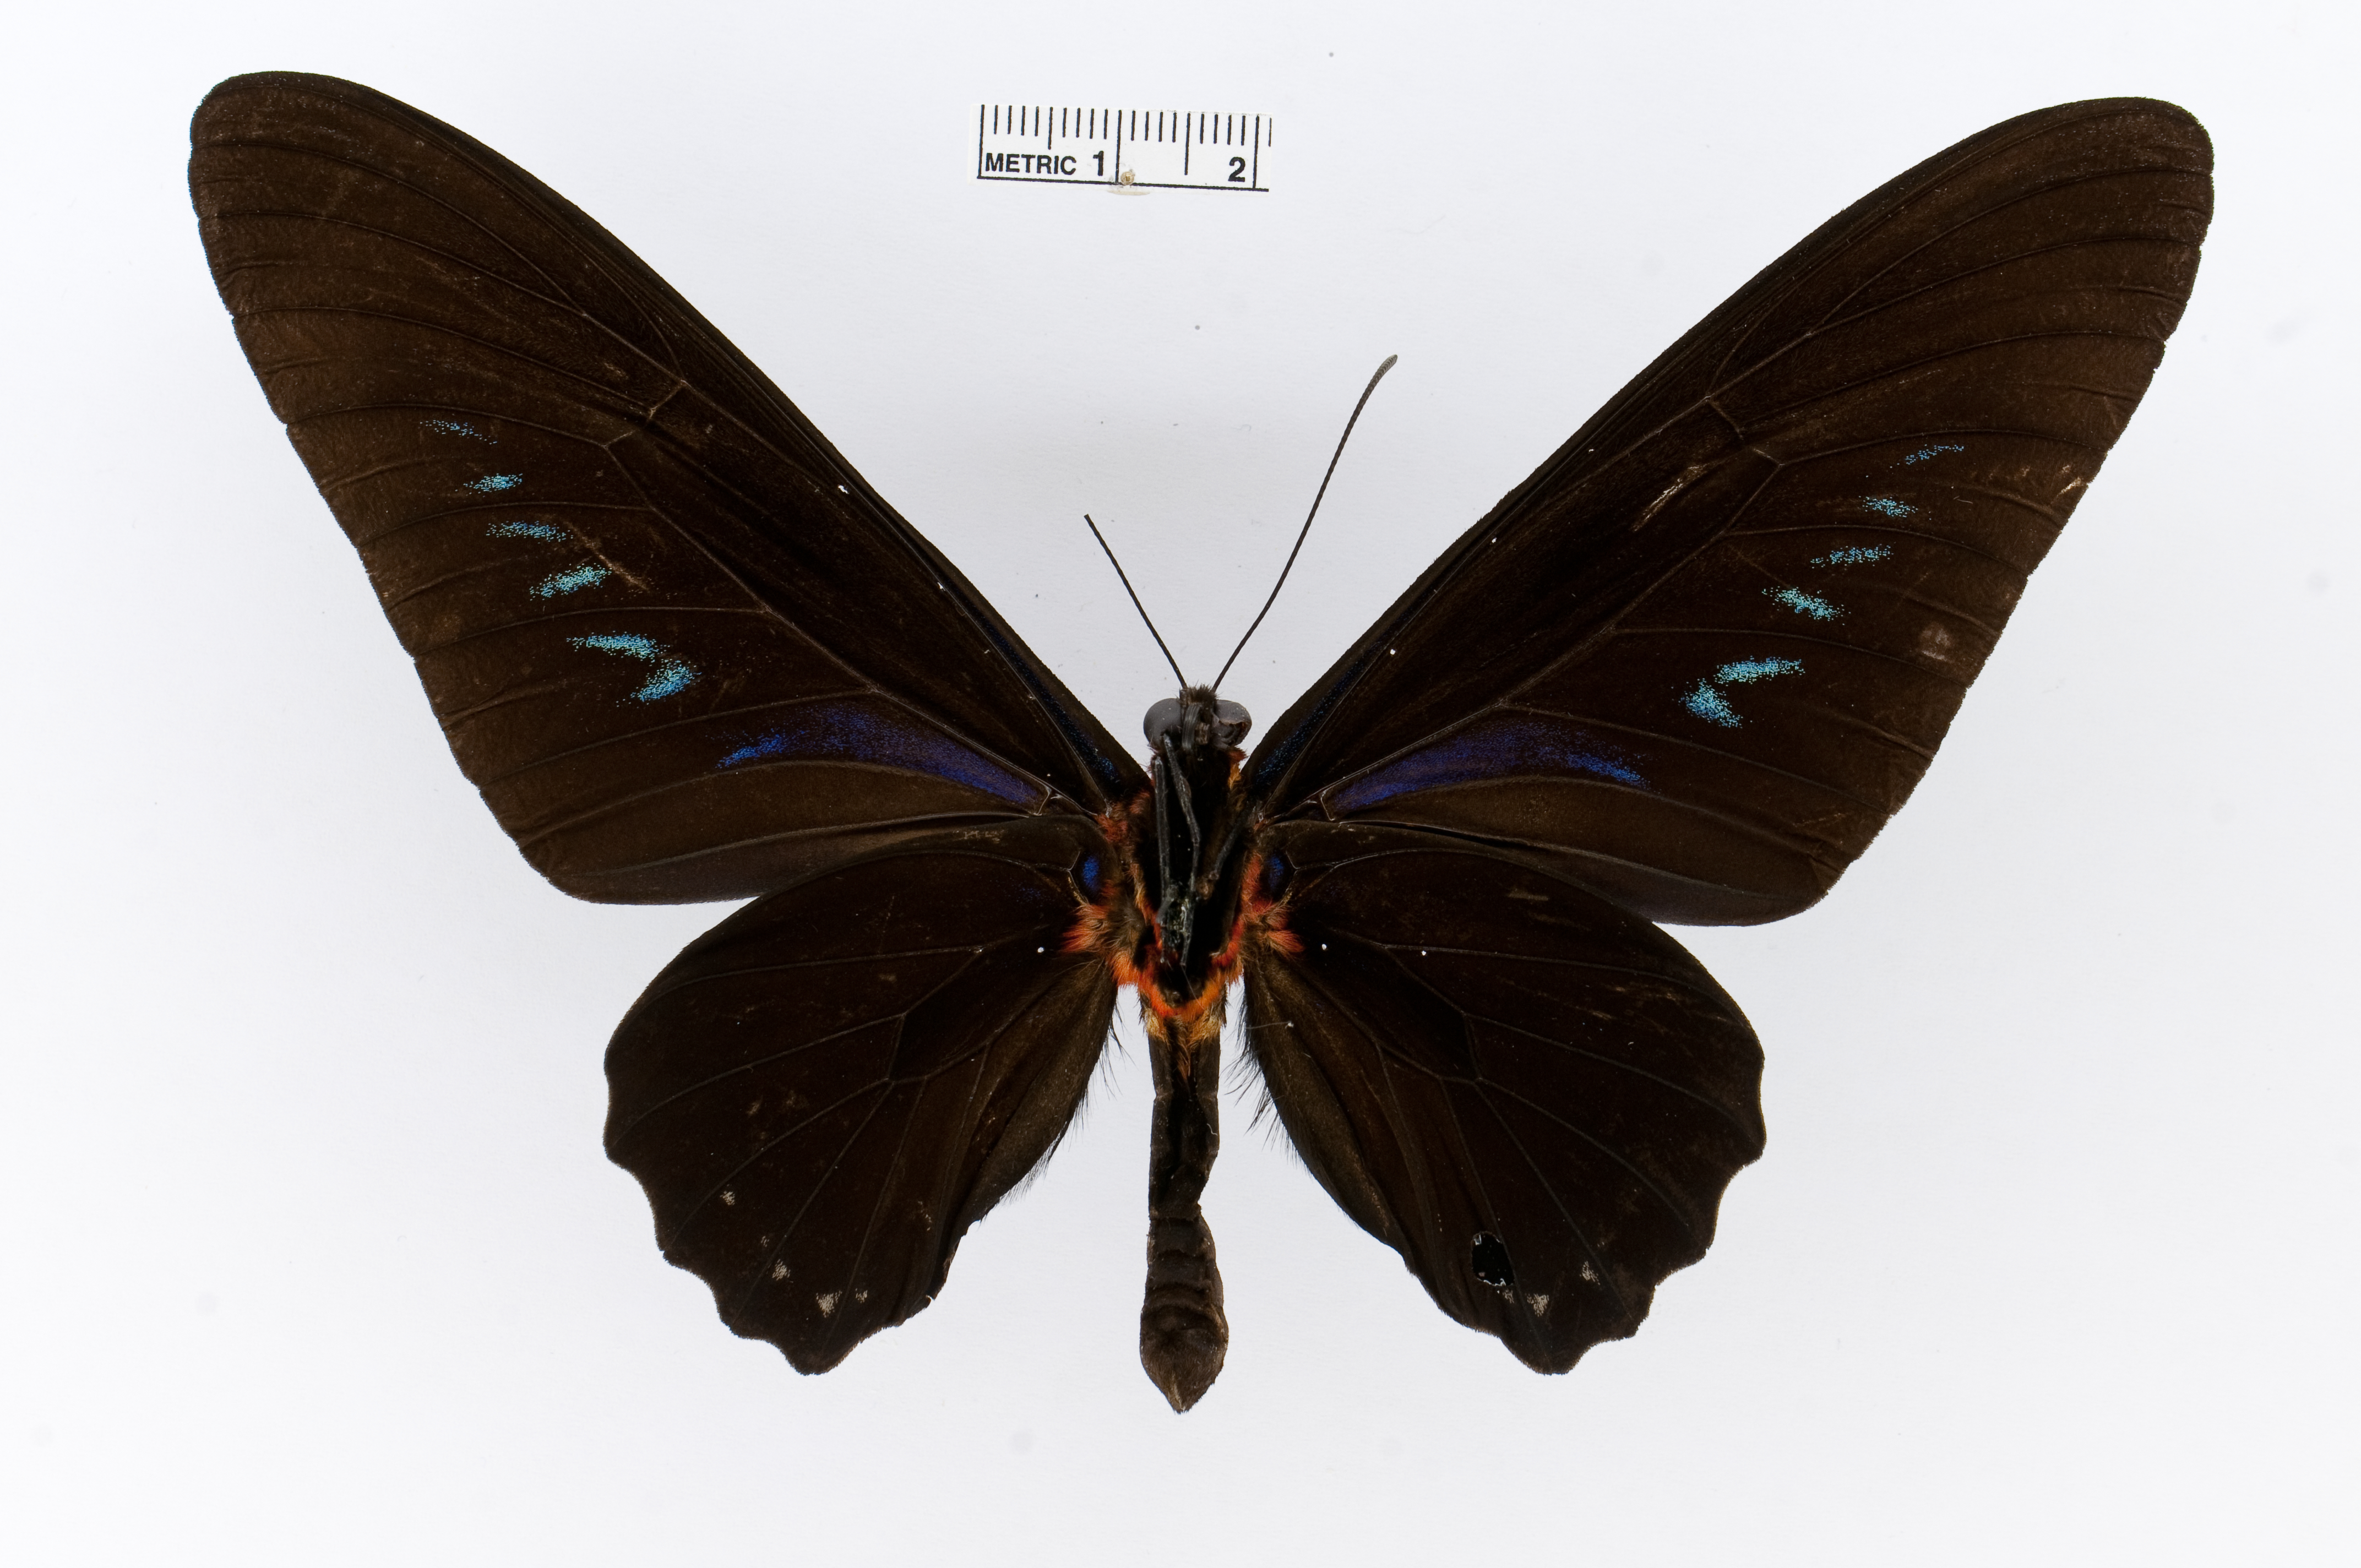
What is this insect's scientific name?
Trogonoptera trojana
